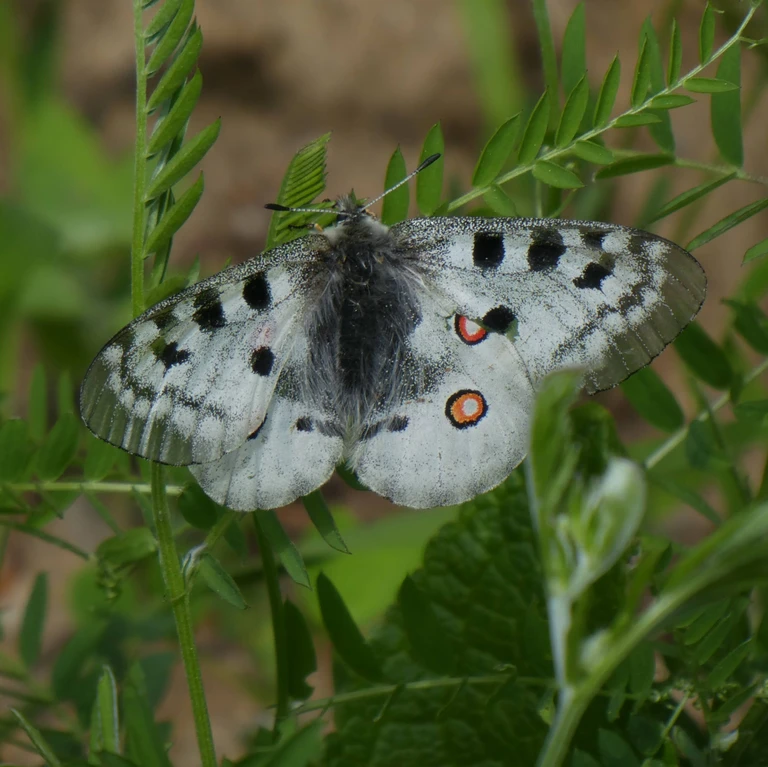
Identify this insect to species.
Parnassius apollo
